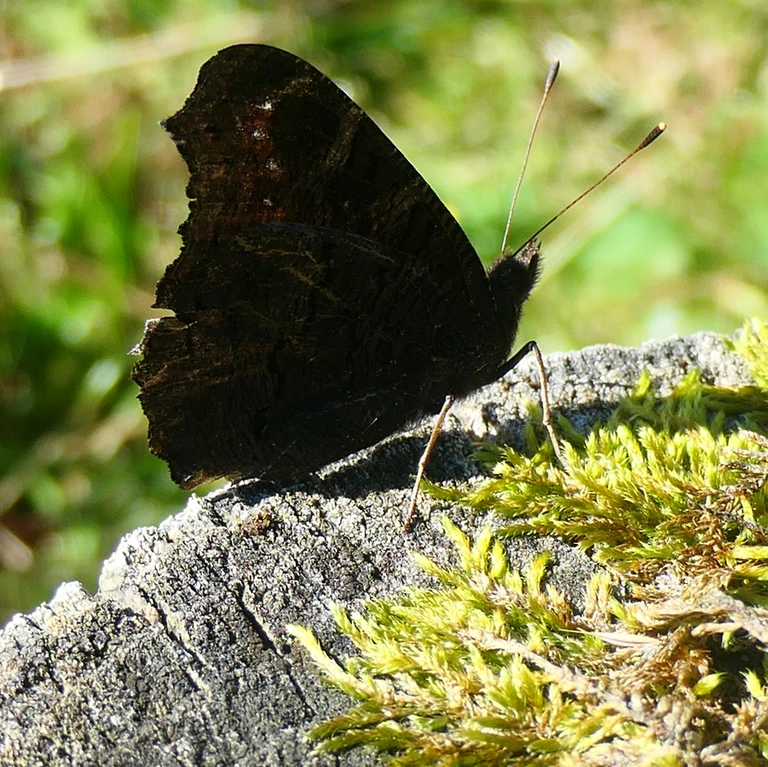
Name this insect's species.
Aglais io
